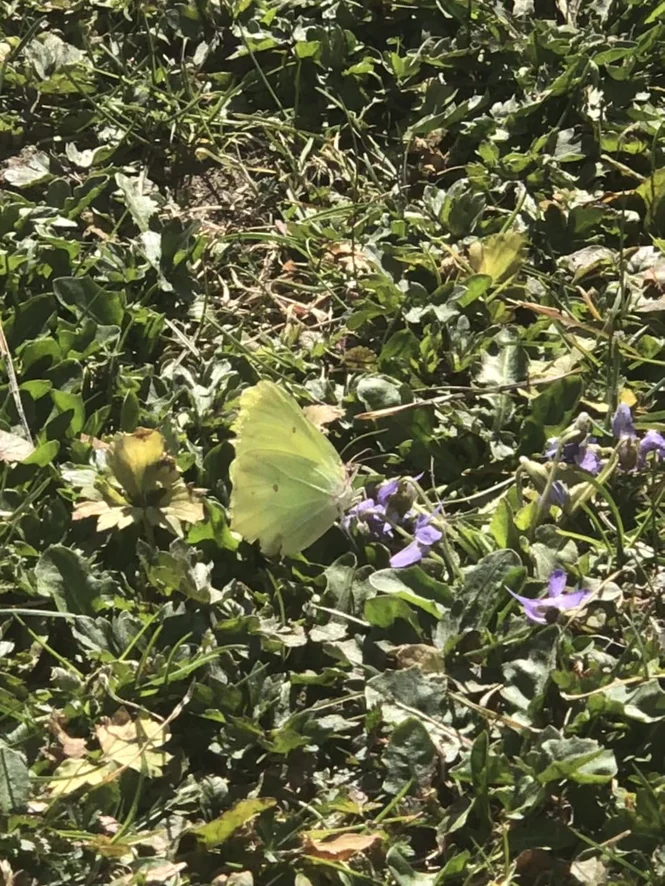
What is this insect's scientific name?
Gonepteryx rhamni
